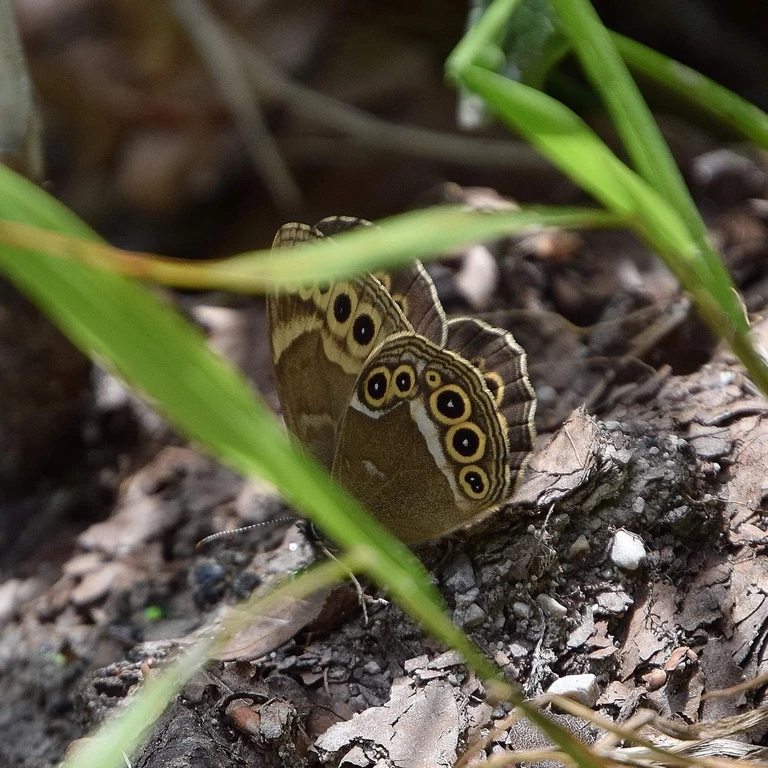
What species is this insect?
Lopinga achine (also Pararge achine)
